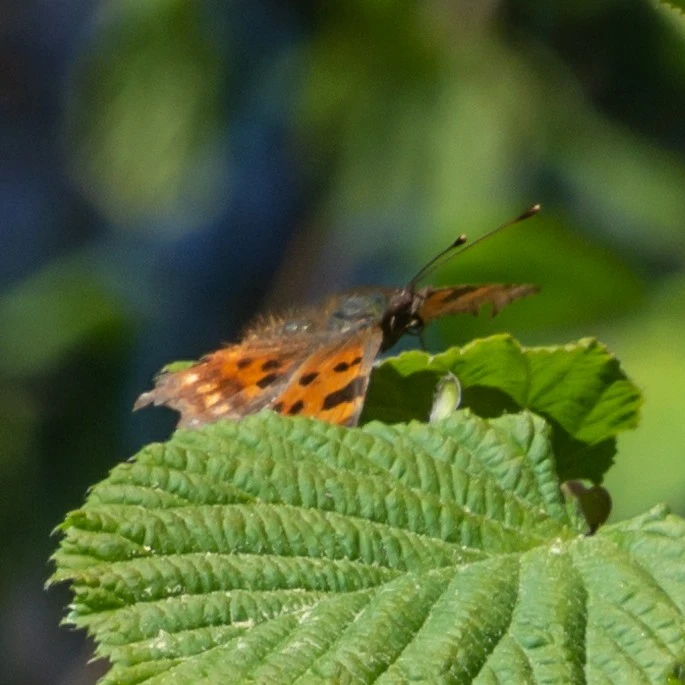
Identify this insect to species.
Polygonia c-album
